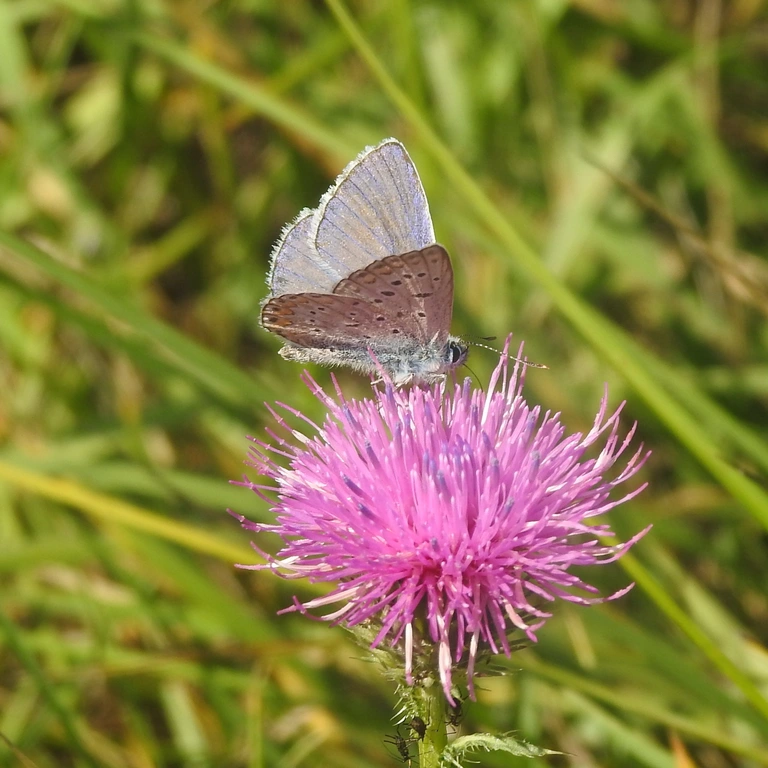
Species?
Polyommatus icarus
